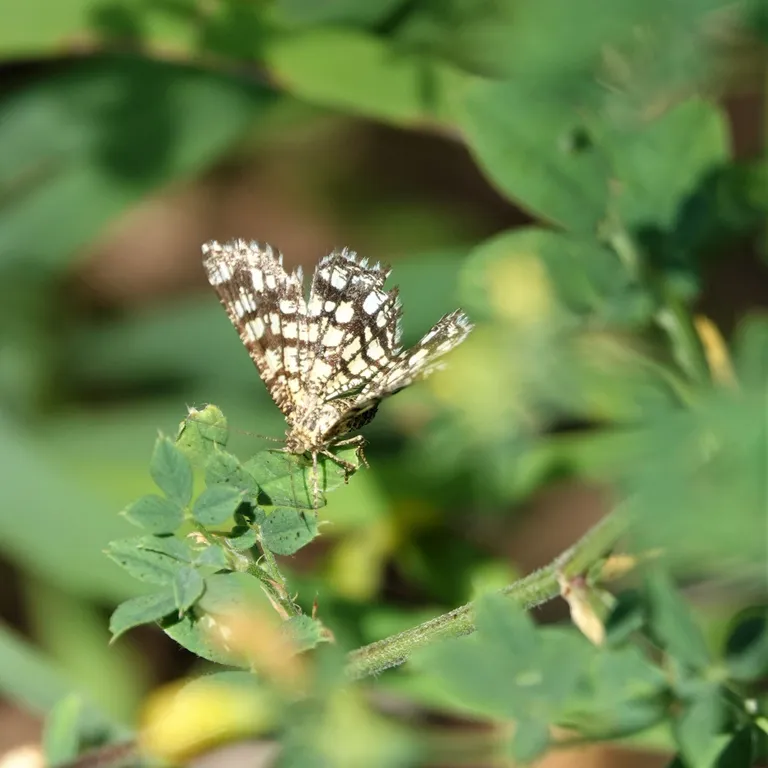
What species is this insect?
Chiasmia clathrata
